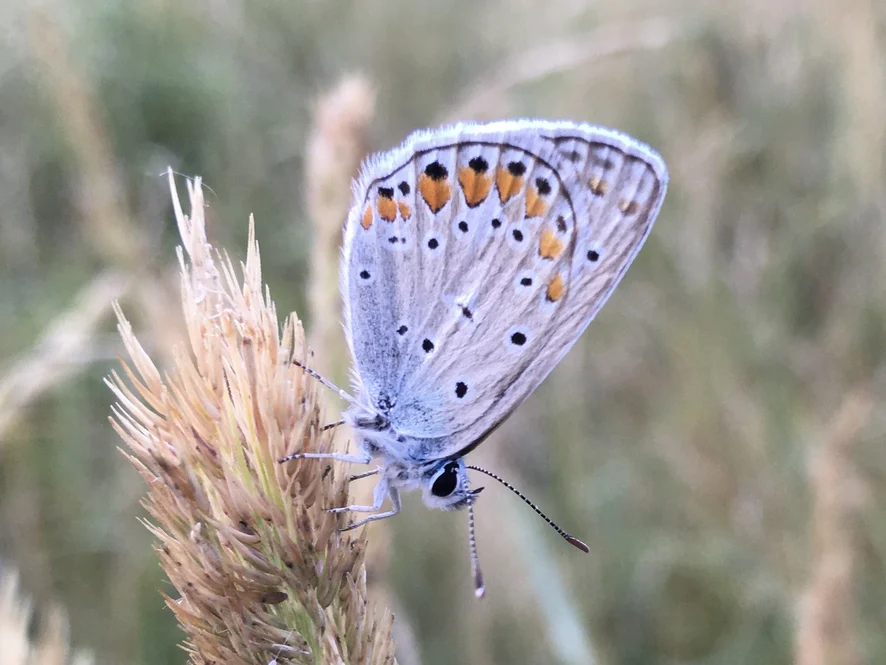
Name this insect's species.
Polyommatus icarus
